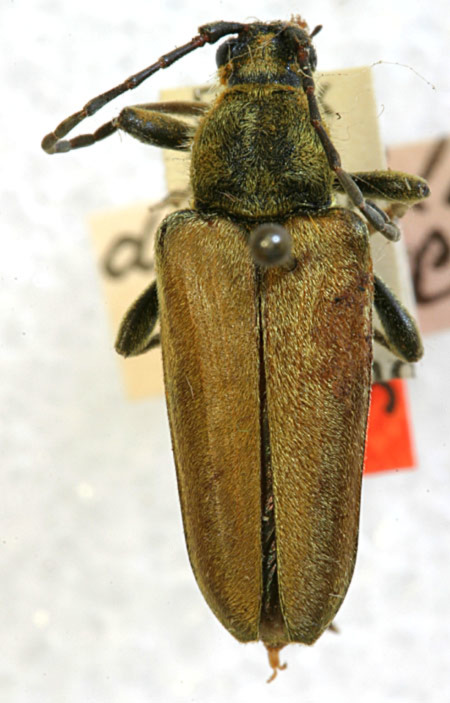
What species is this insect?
Cosmosalia chrysocoma (also Leptura auripilis)
